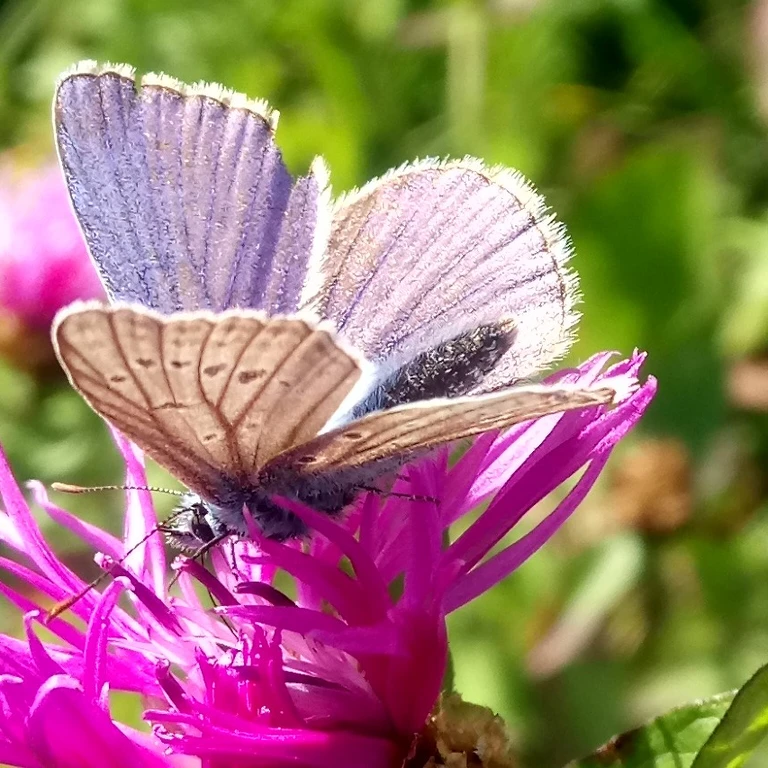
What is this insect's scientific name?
Polyommatus icarus
